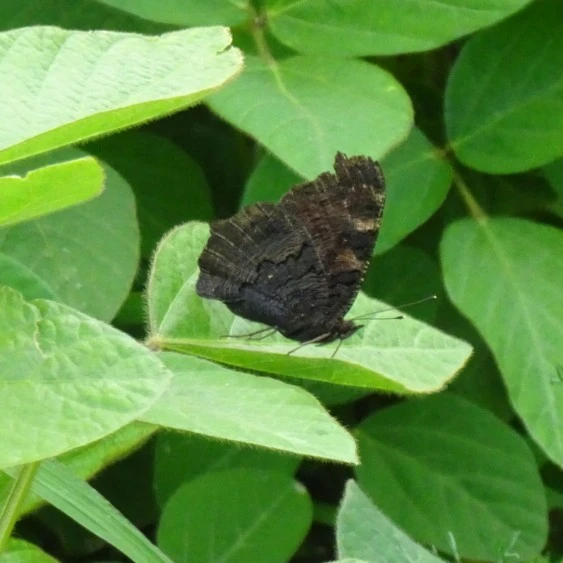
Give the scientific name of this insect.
Aglais io
